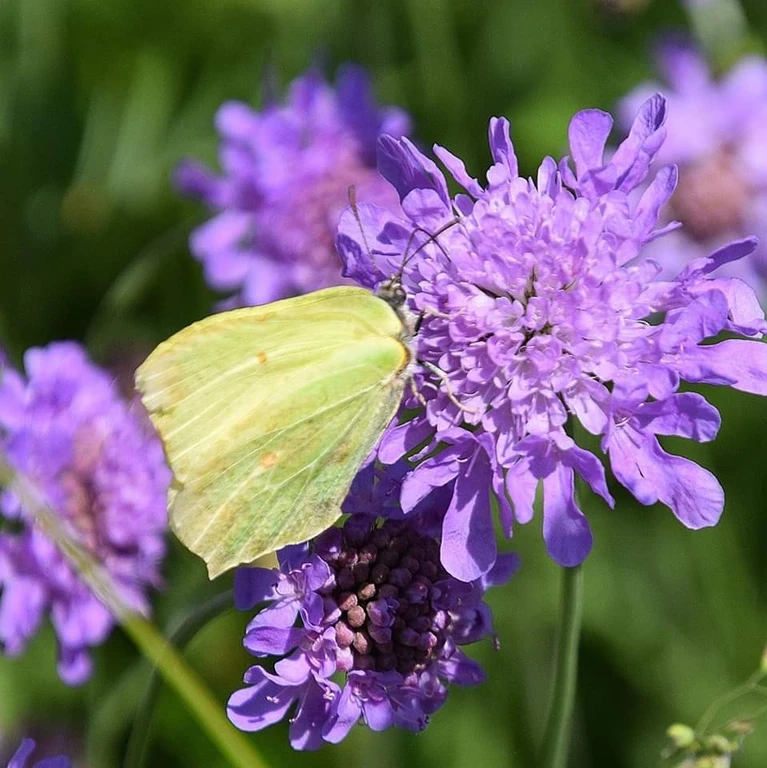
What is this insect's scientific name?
Gonepteryx rhamni
